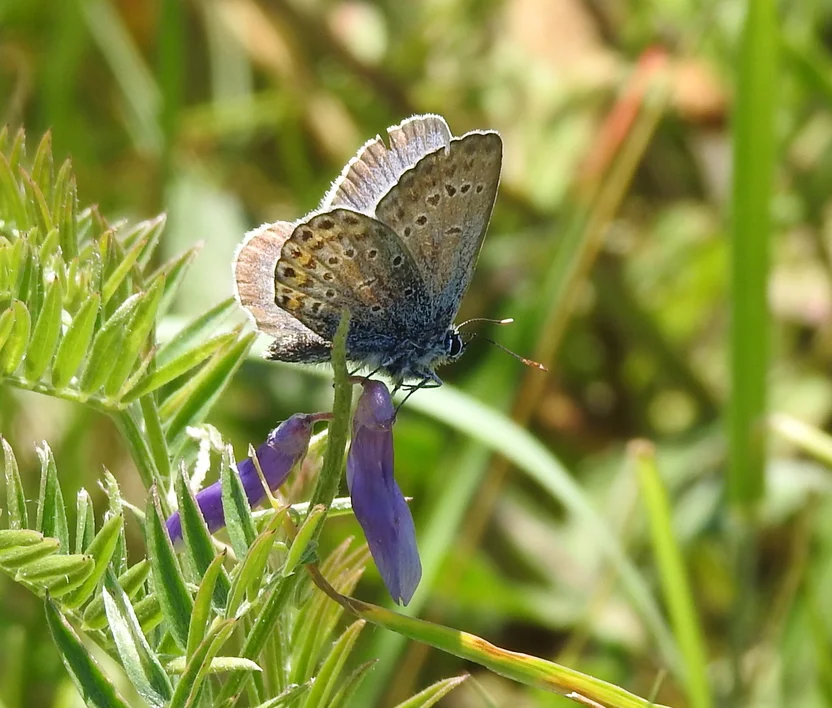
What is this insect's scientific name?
Plebejus argus
